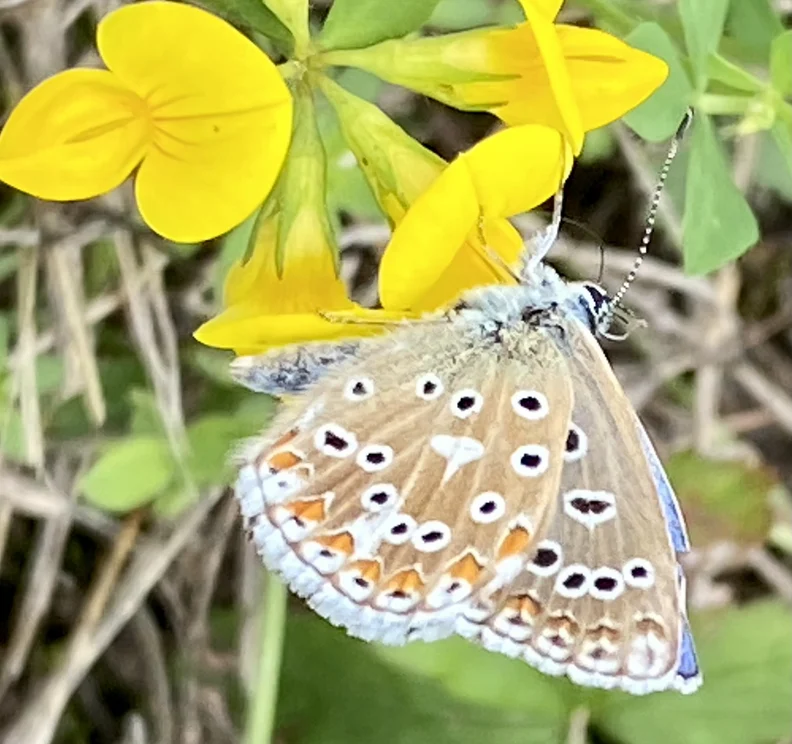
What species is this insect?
Lysandra bellargus
